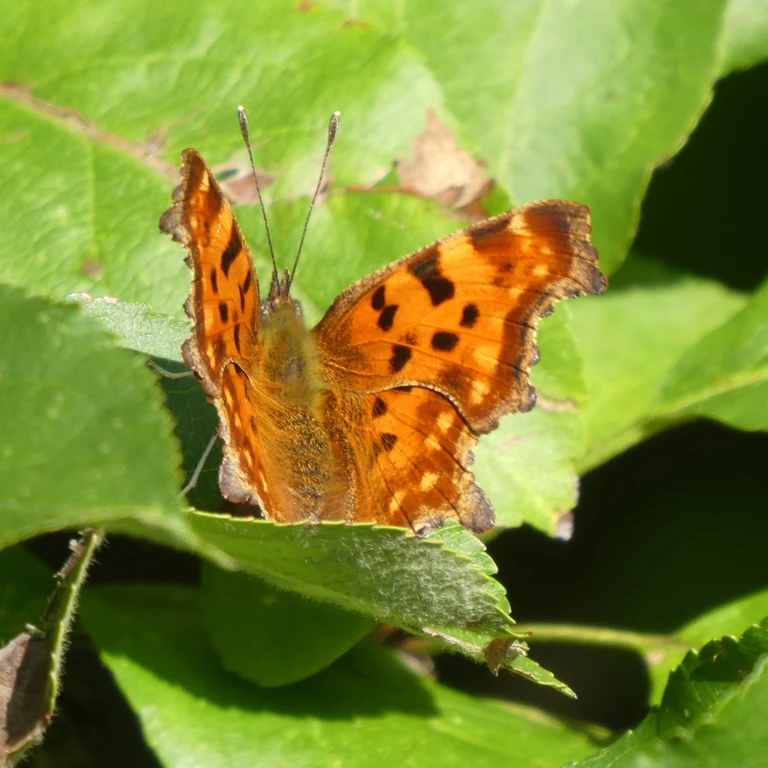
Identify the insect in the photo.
Polygonia c-album
